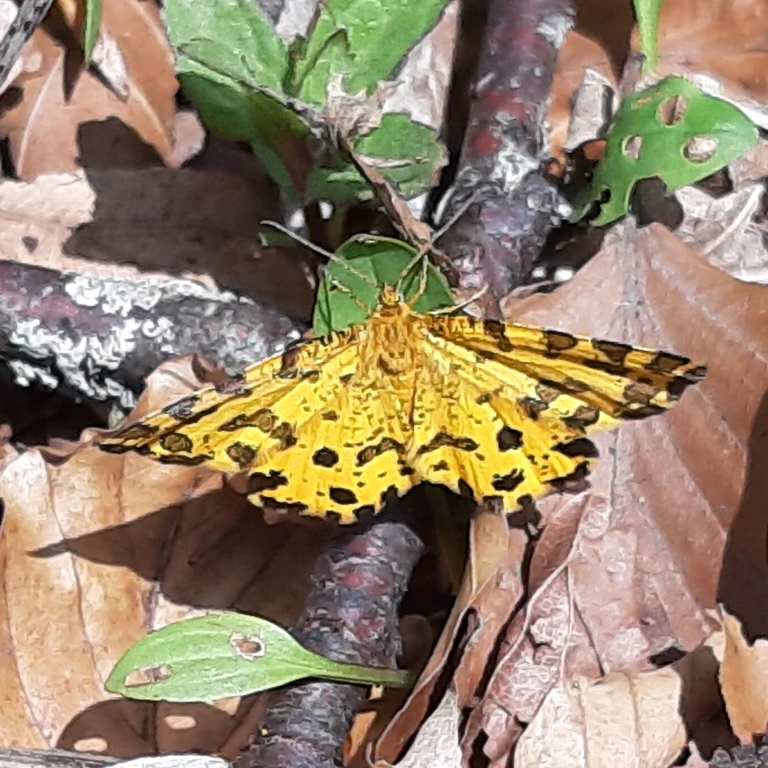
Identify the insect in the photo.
Pseudopanthera macularia
